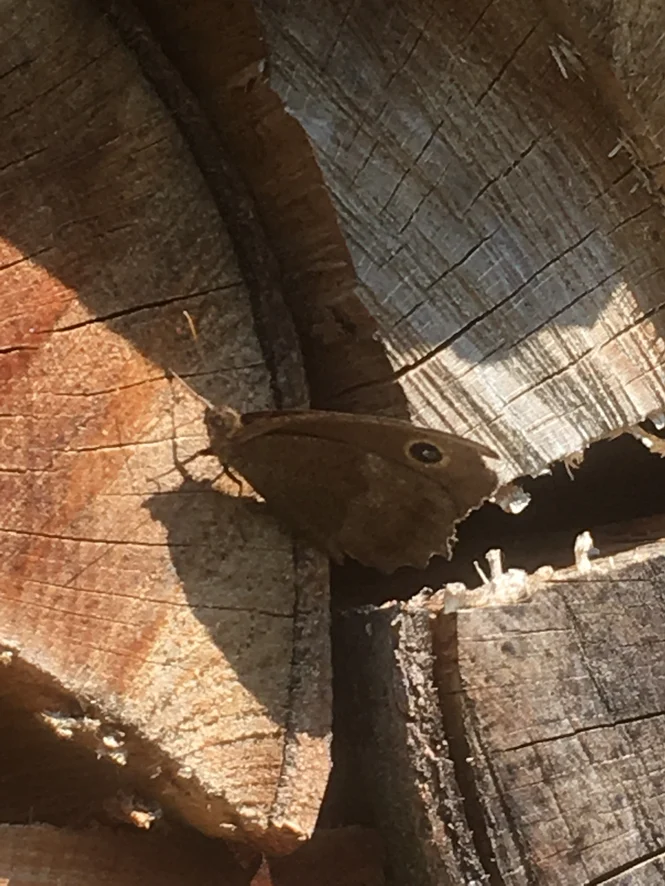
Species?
Minois dryas
